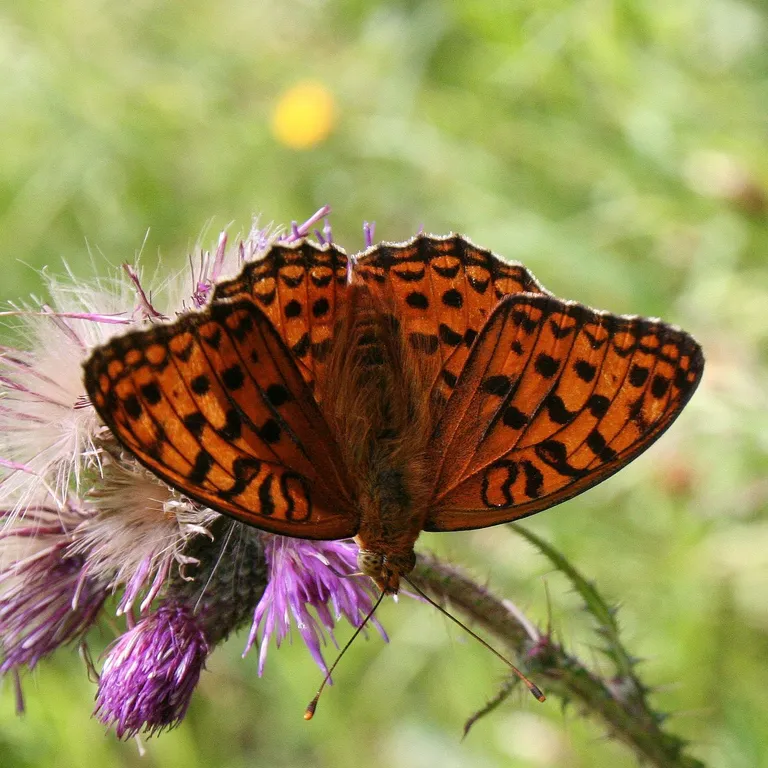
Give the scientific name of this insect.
Fabriciana adippe
